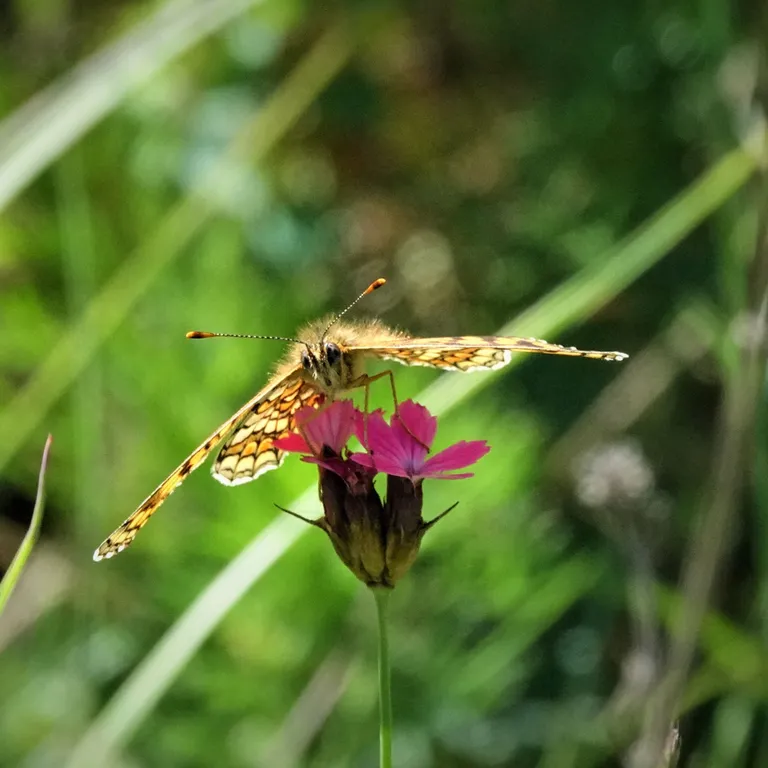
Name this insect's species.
Melitaea phoebe
